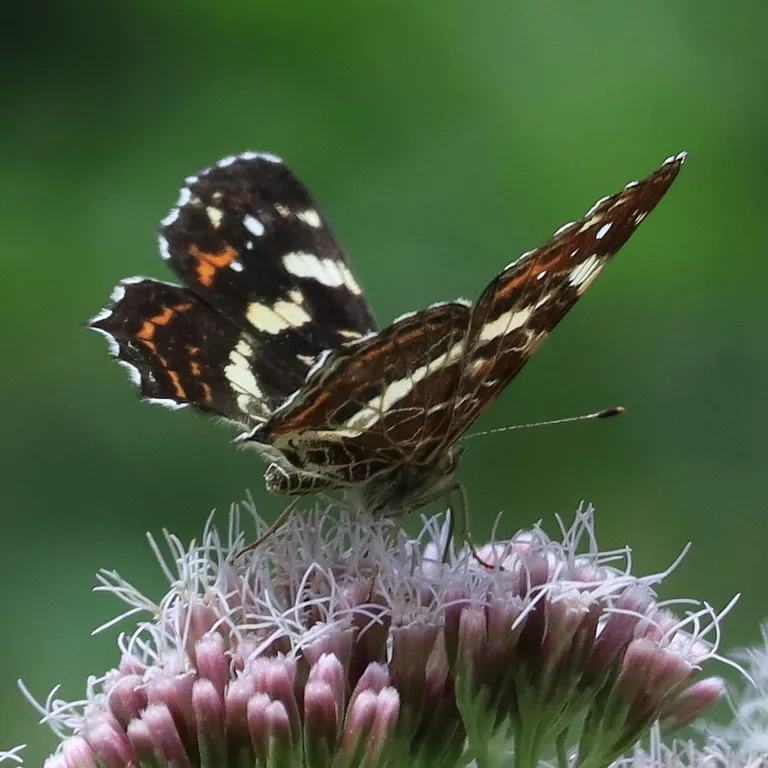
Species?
Araschnia levana
